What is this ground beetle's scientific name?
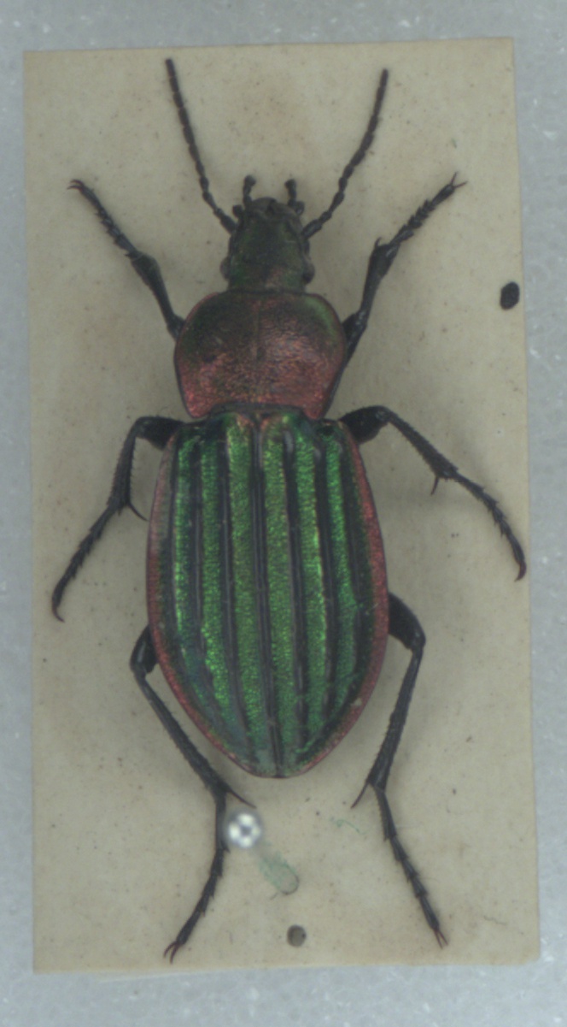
Carabus nitens
